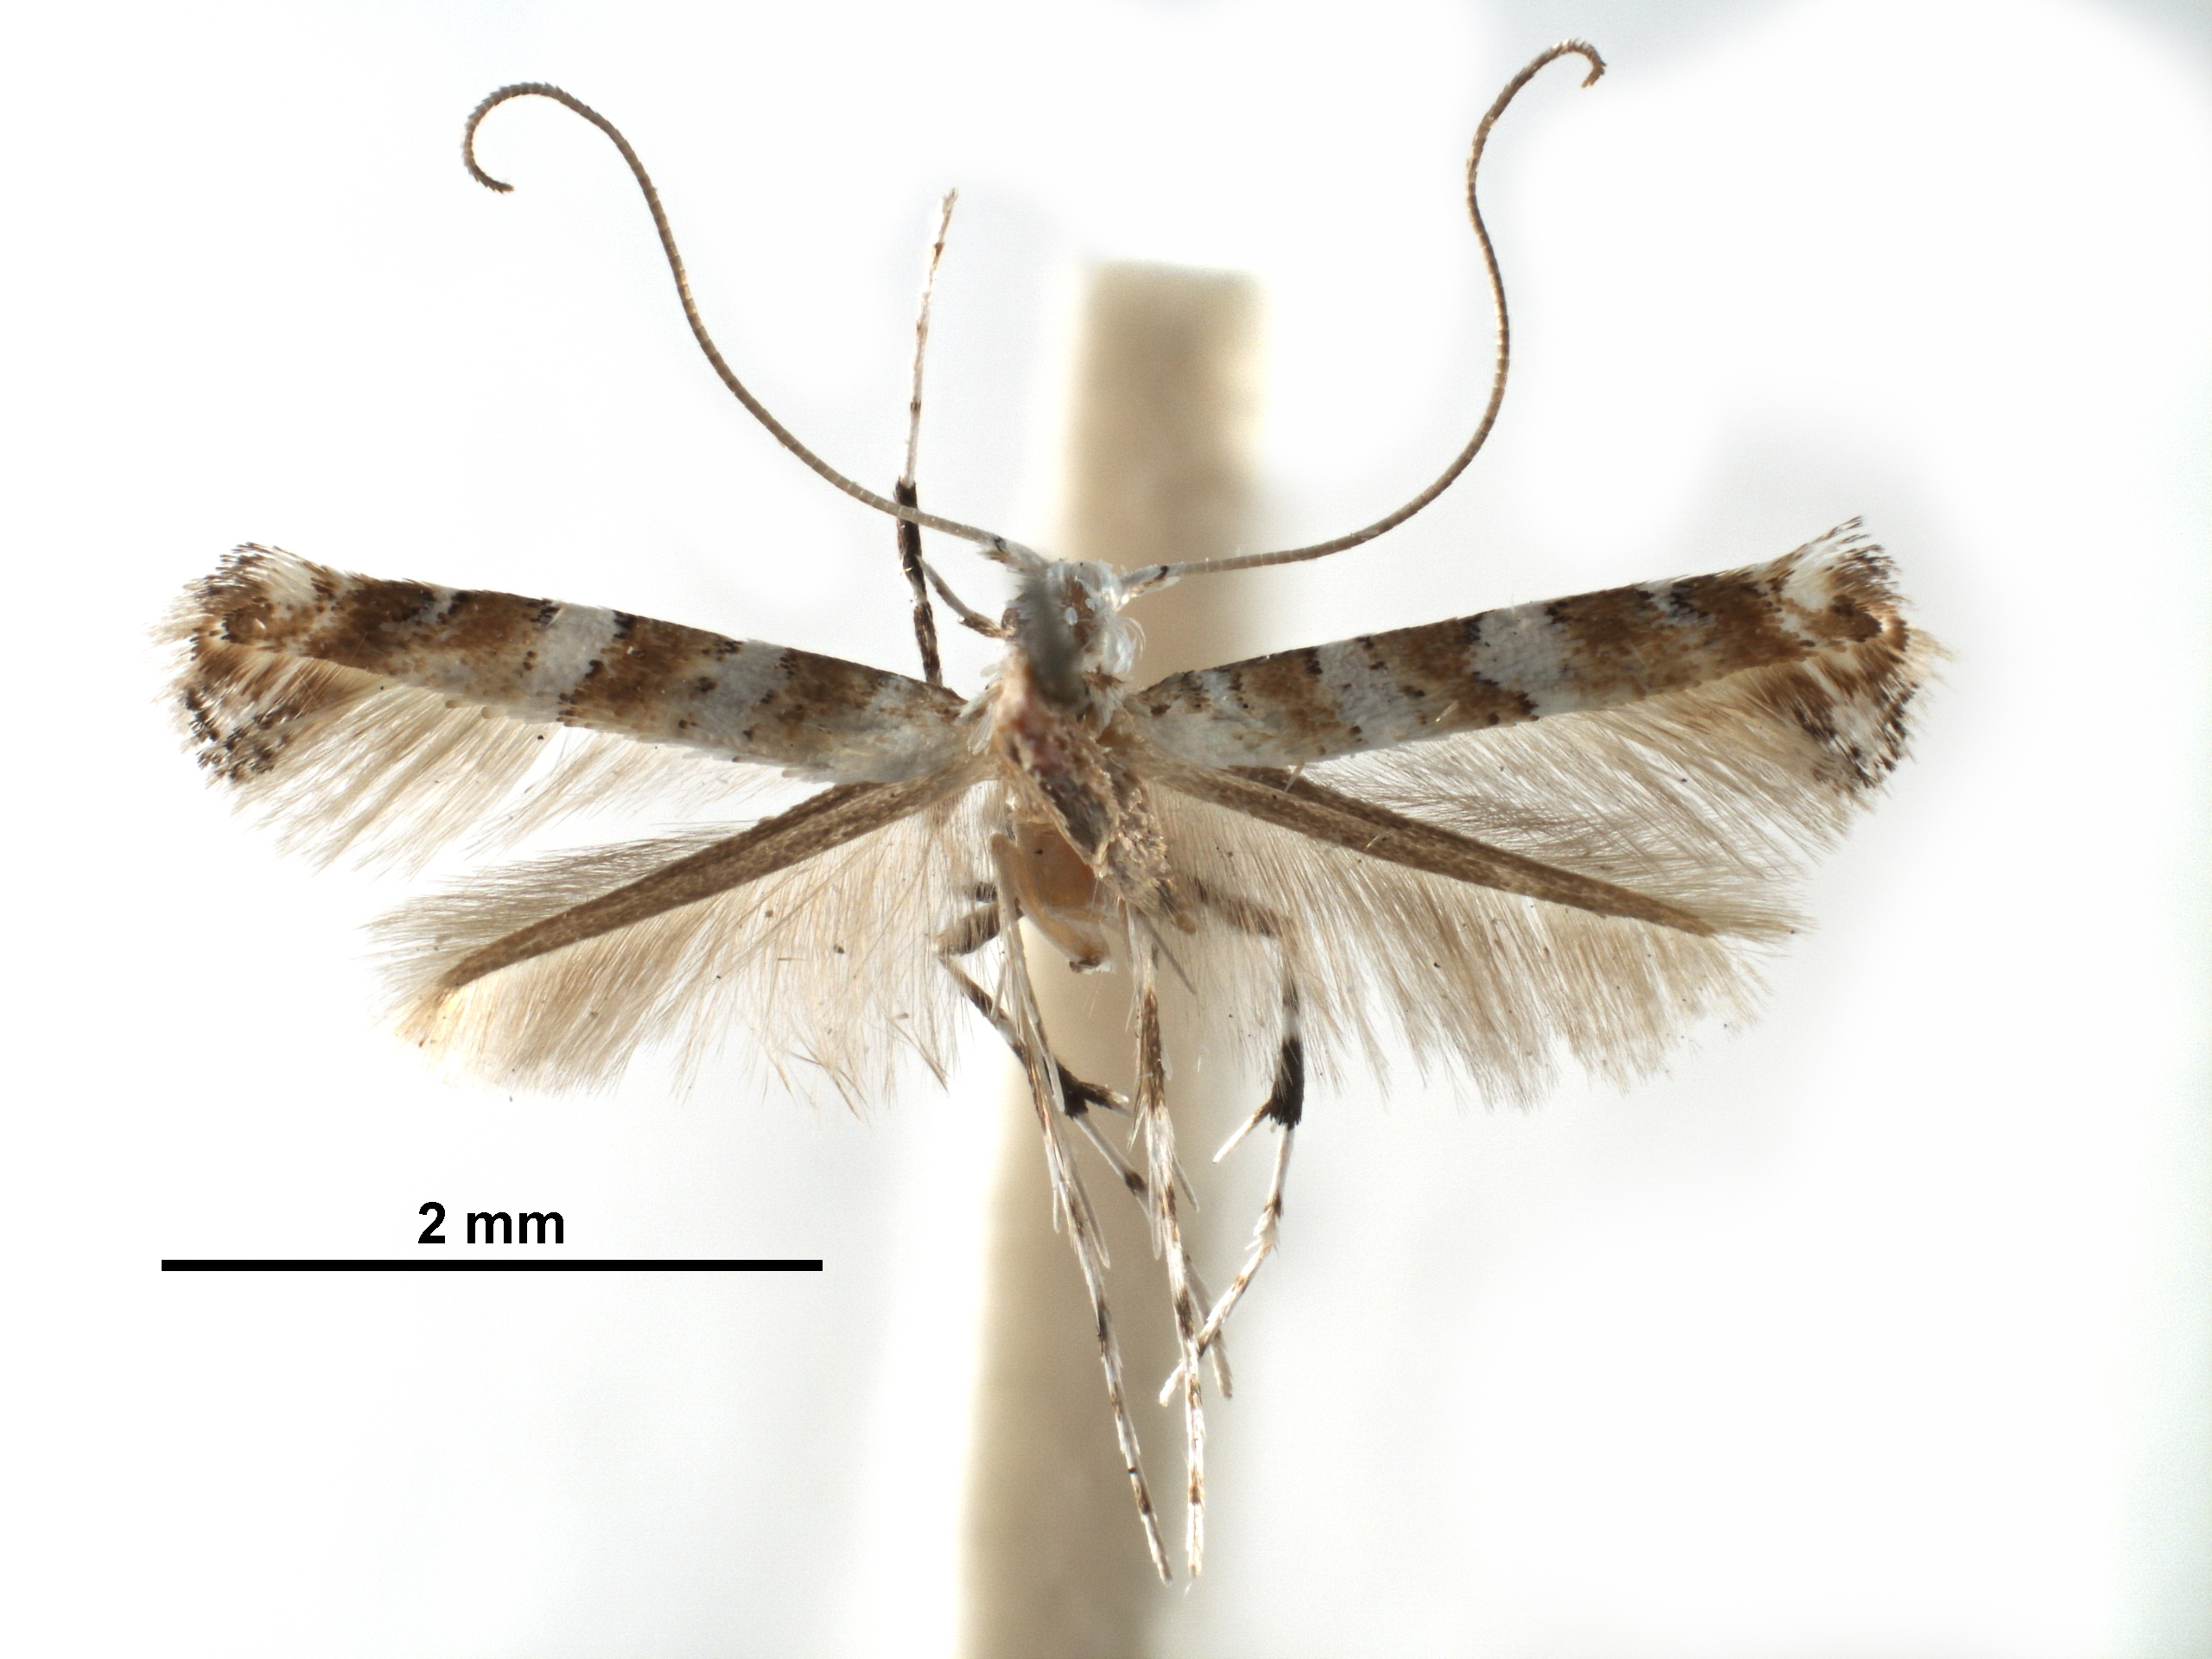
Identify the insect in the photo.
Spulerina astaurota
